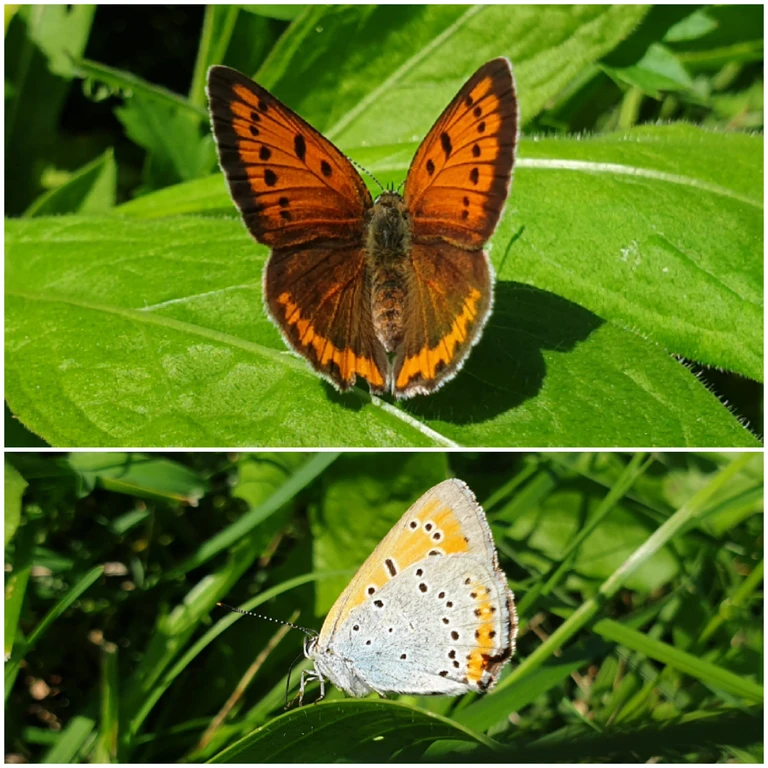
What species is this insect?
Lycaena dispar
